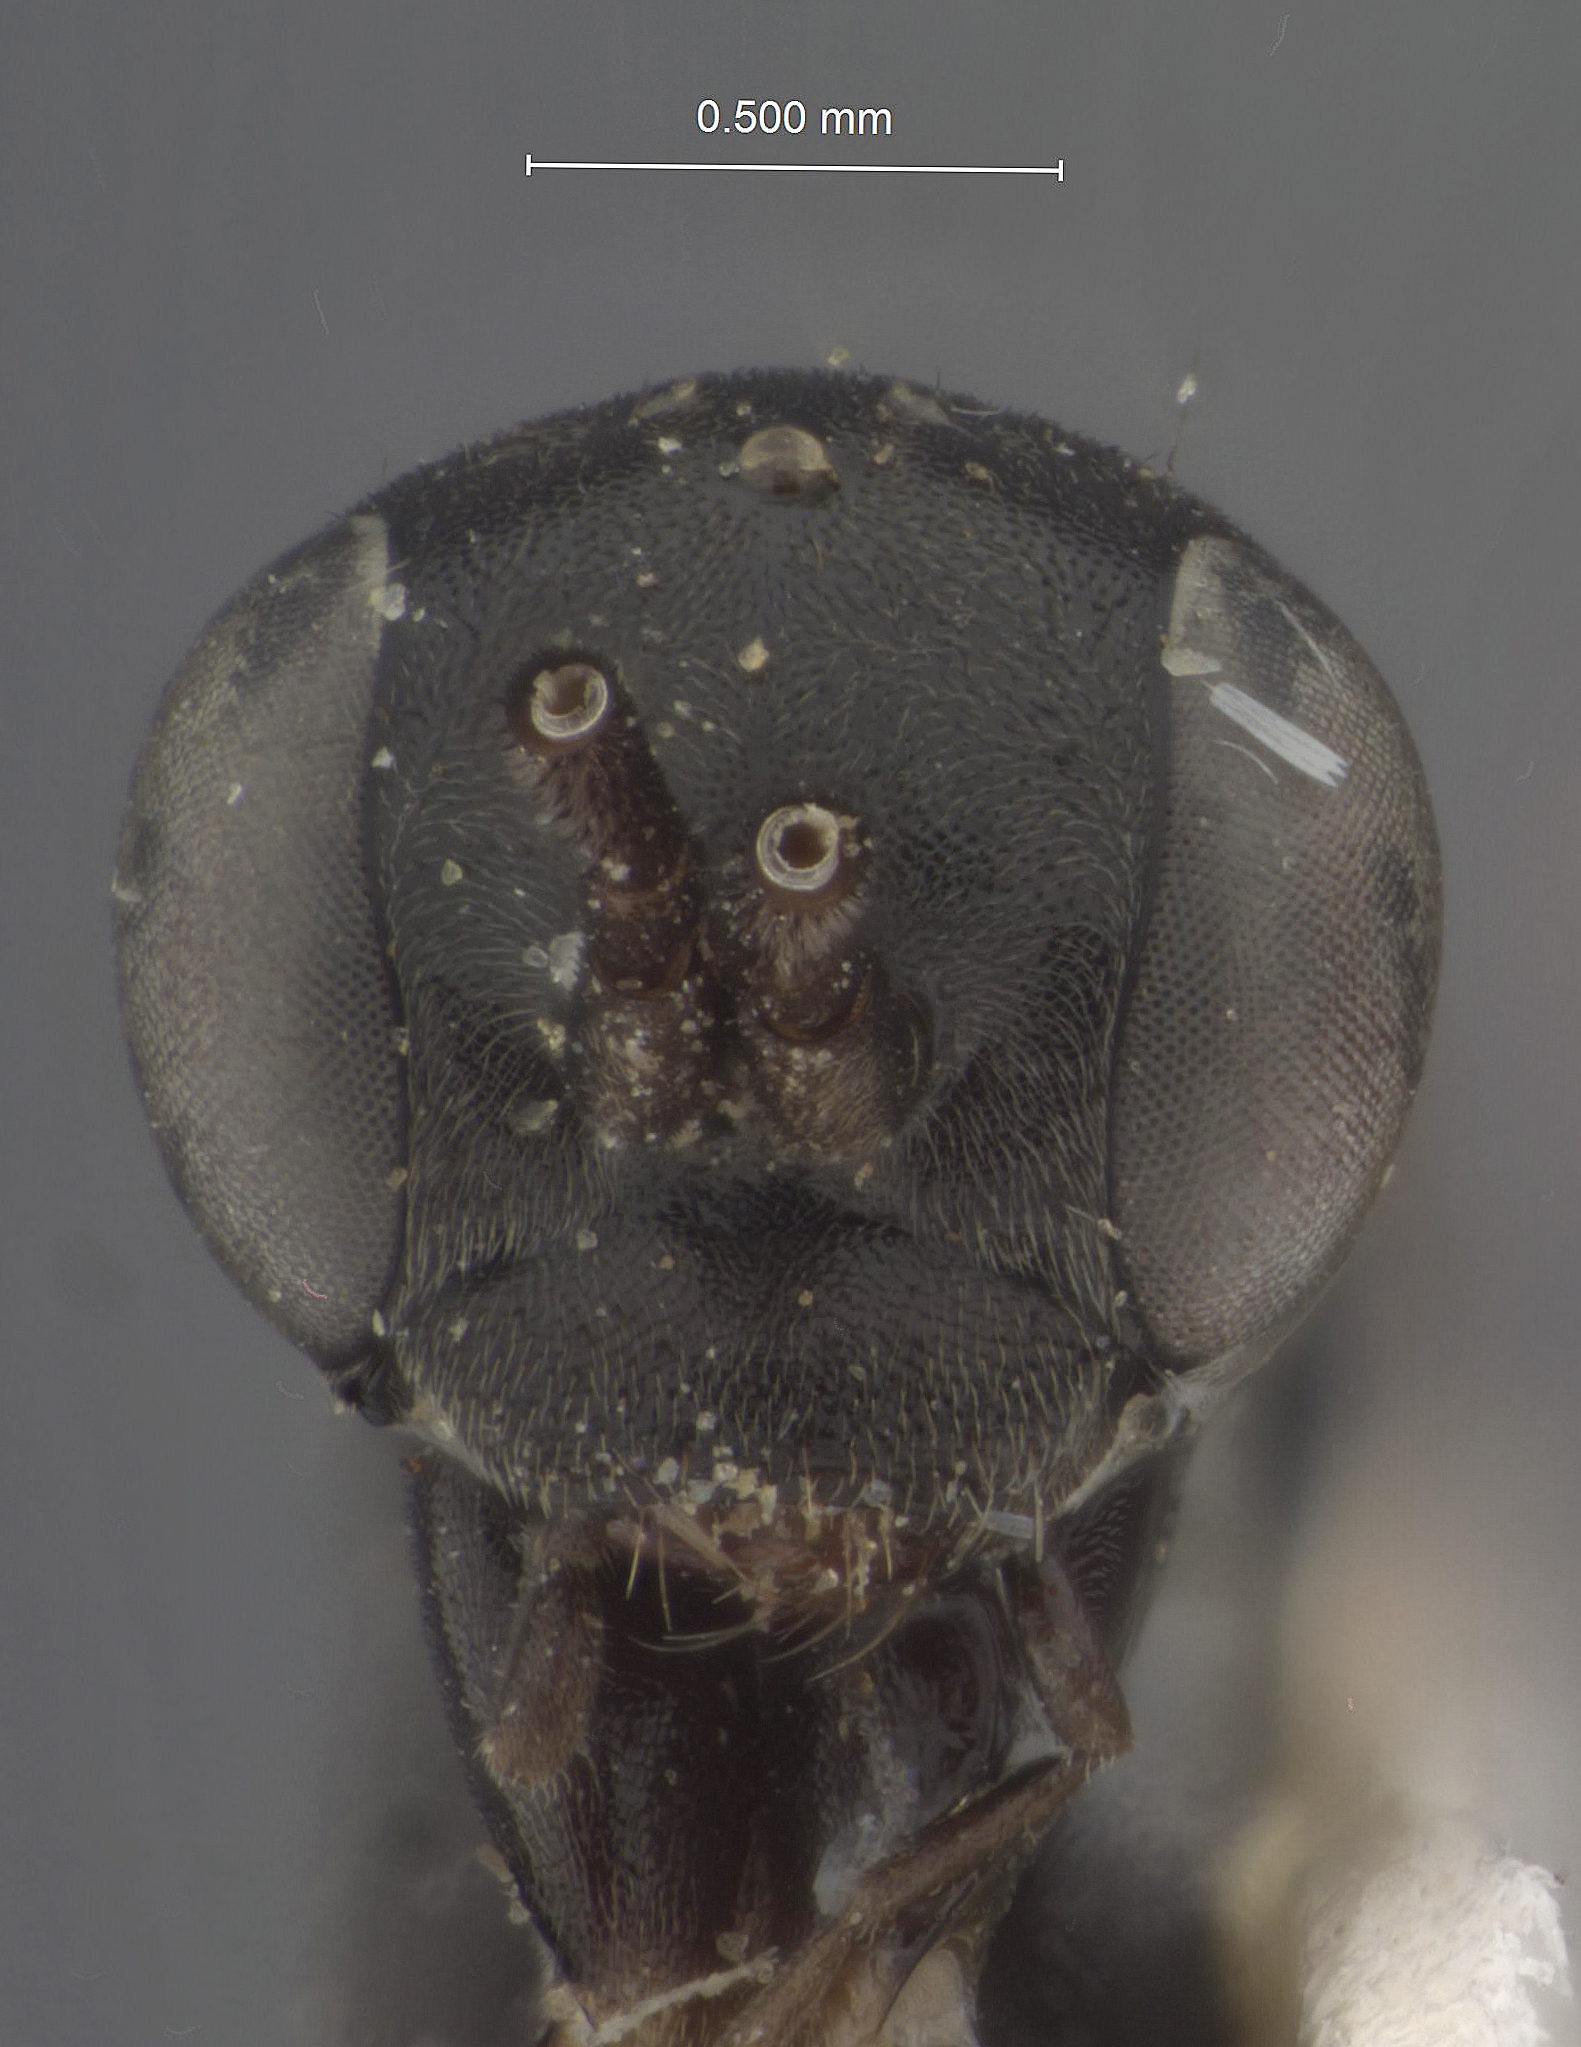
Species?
Priocnemis notha
